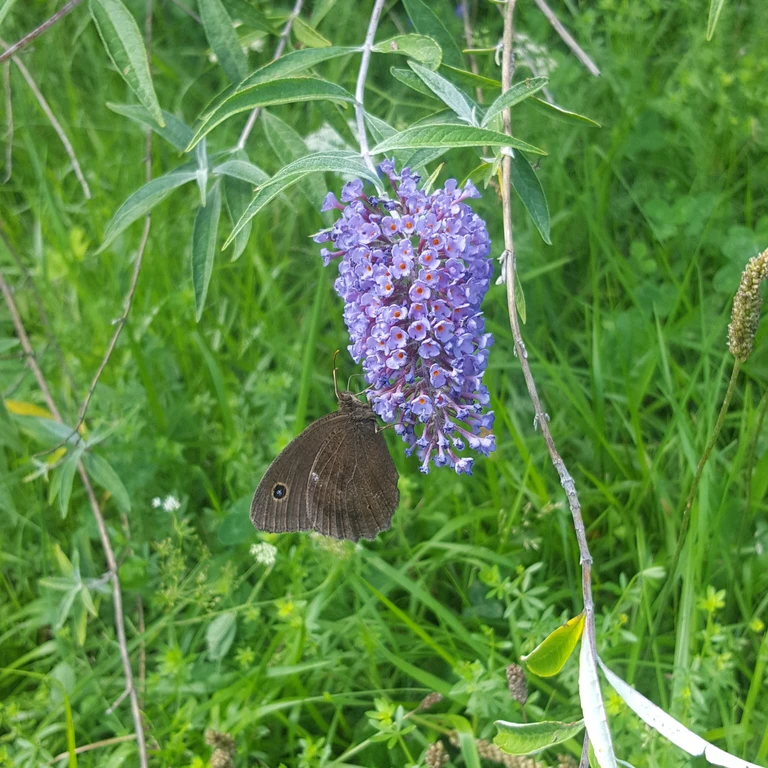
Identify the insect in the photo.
Minois dryas
